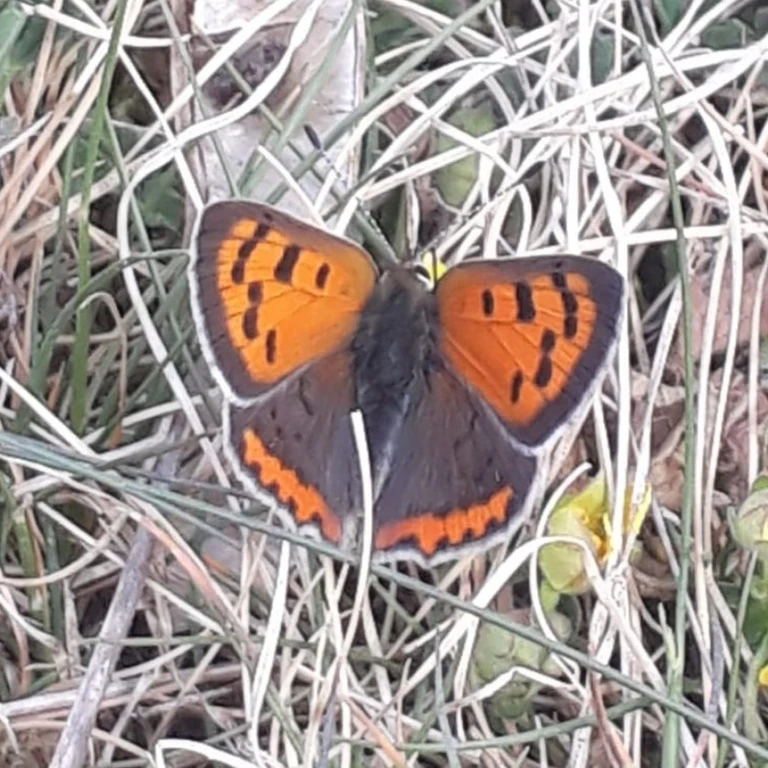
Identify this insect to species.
Lycaena phlaeas
